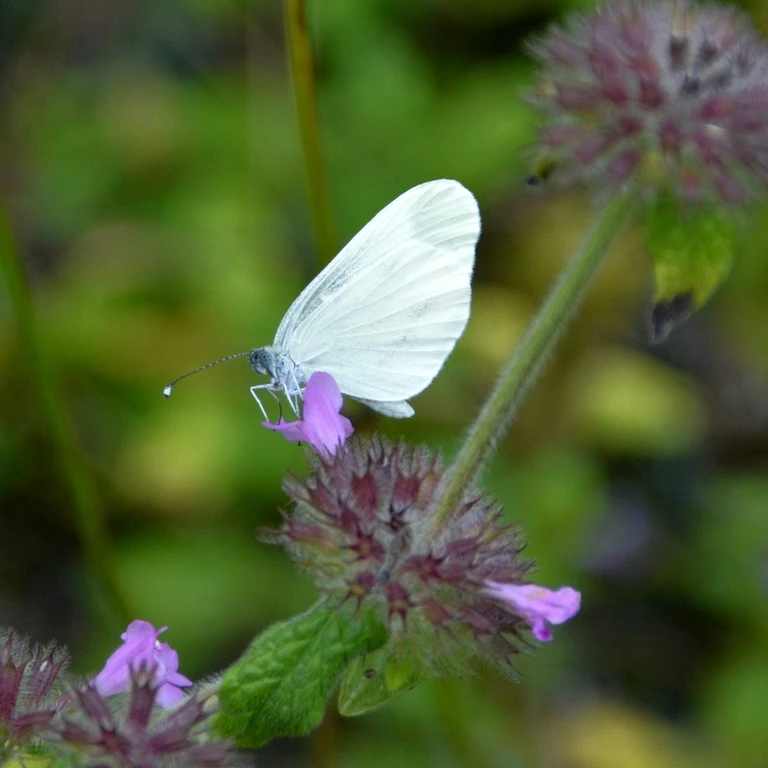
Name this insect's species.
Leptidea sinapis/juvernica
